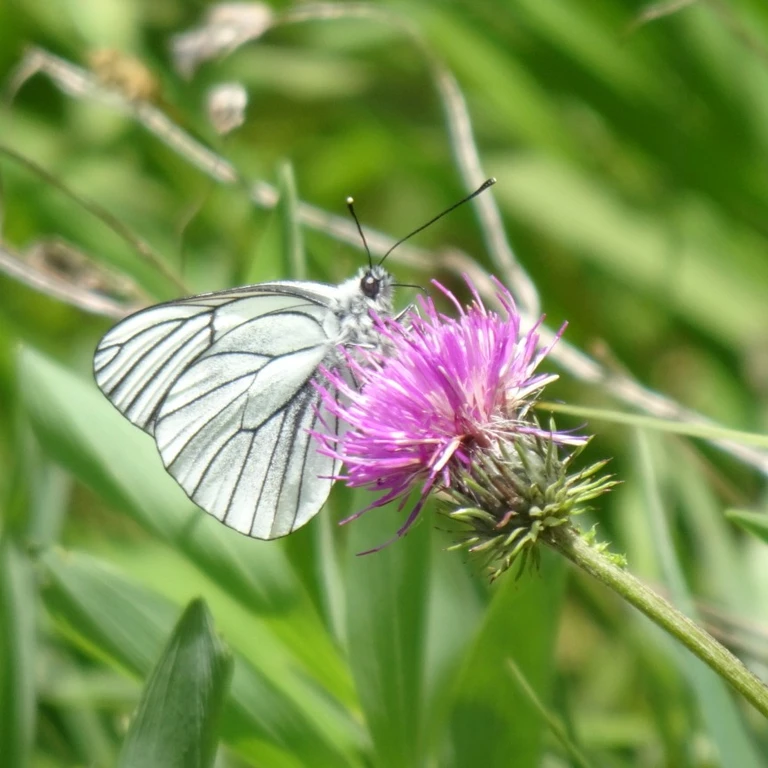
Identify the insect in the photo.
Aporia crataegi
